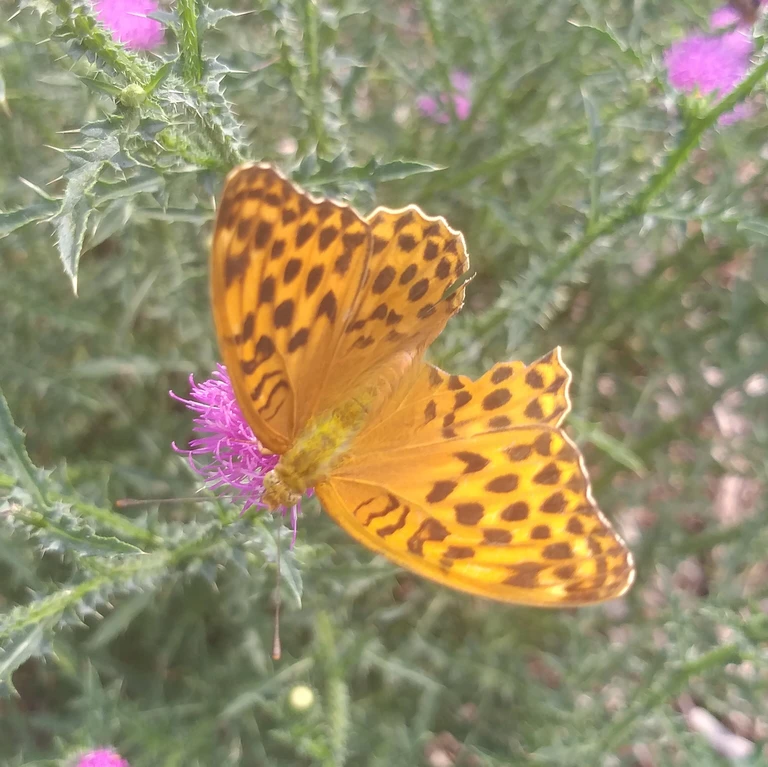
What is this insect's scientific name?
Argynnis paphia
